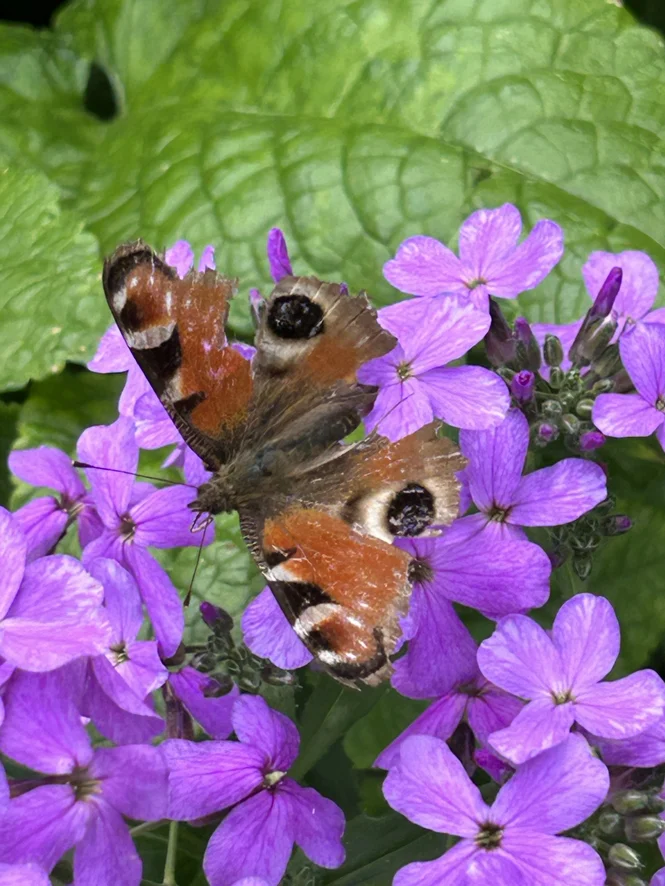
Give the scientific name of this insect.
Aglais io
